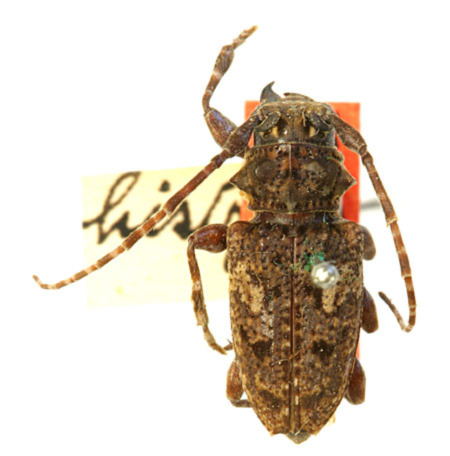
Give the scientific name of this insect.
Psapharochrus histrio
